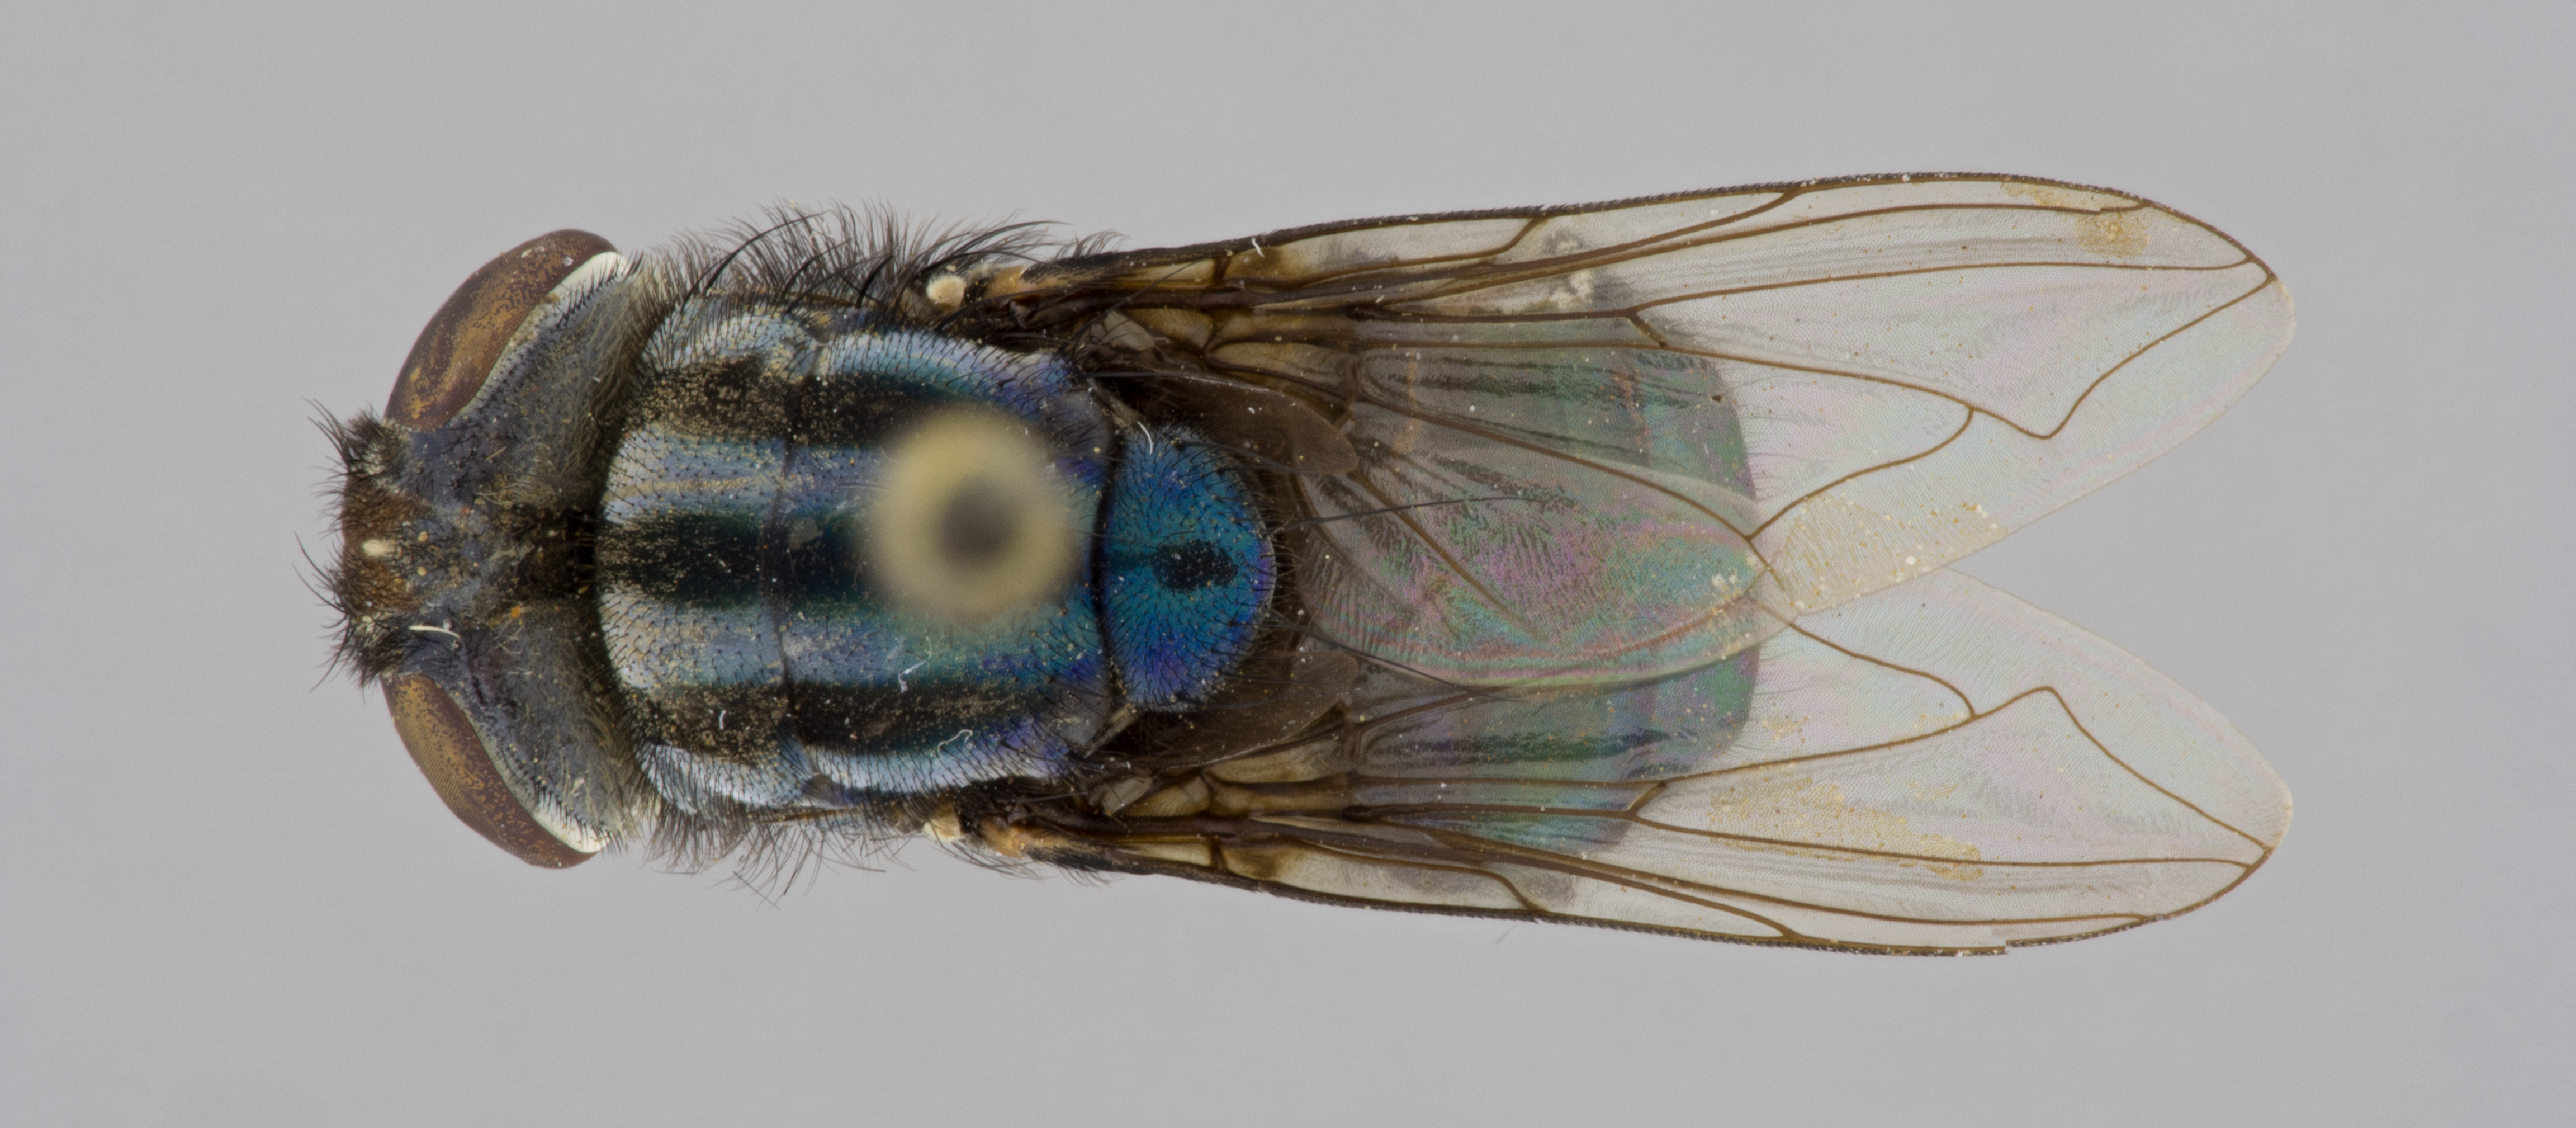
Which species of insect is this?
Compsomyiops melloi
